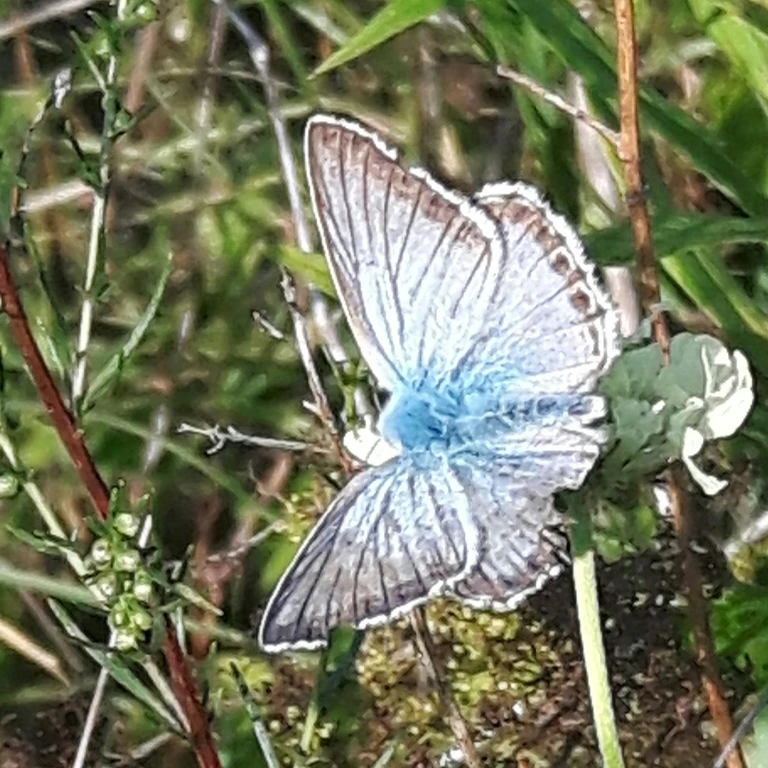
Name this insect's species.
Lysandra coridon
